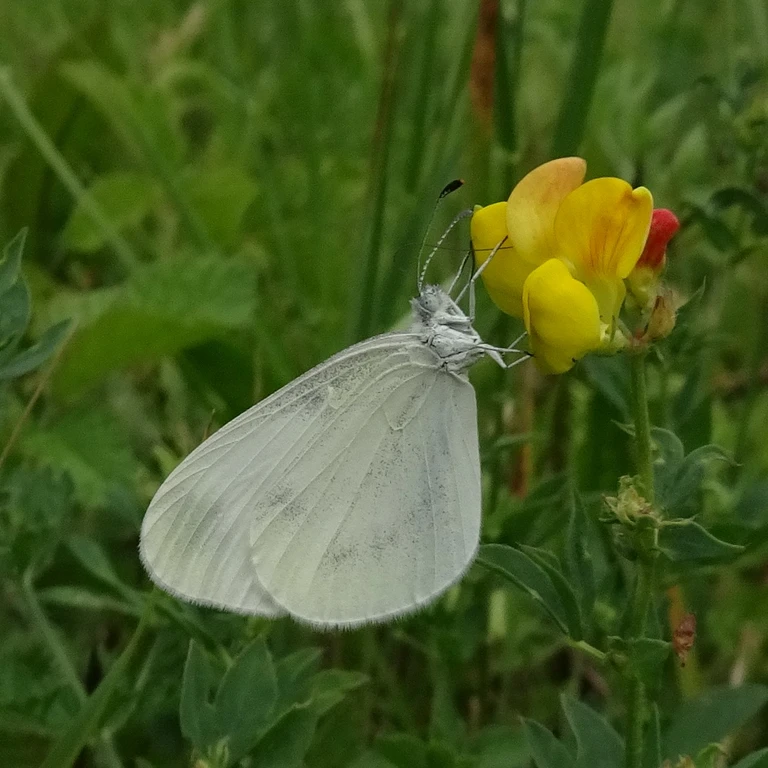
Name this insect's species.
Leptidea sinapis/juvernica
